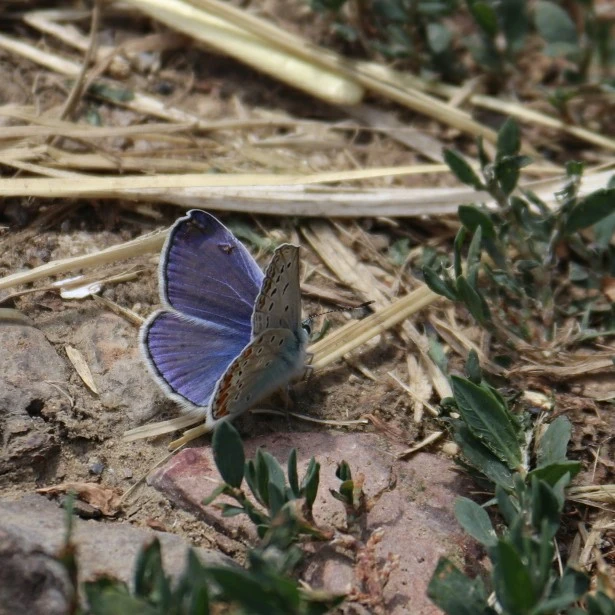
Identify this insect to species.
Polyommatus icarus
